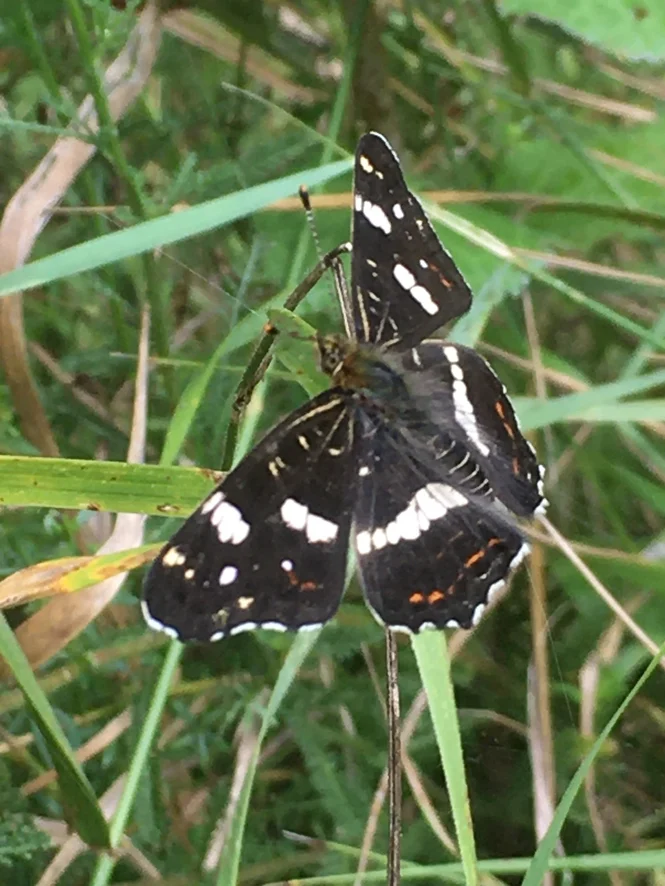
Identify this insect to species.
Araschnia levana
